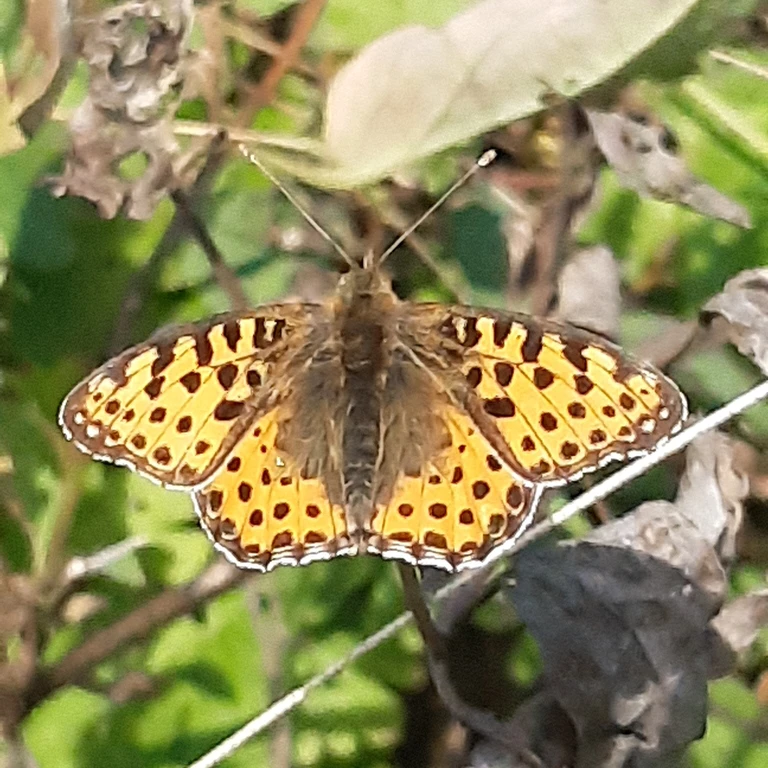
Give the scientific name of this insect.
Issoria lathonia
